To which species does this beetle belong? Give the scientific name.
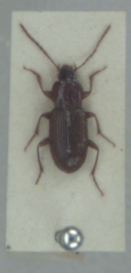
Pedius longicollis
